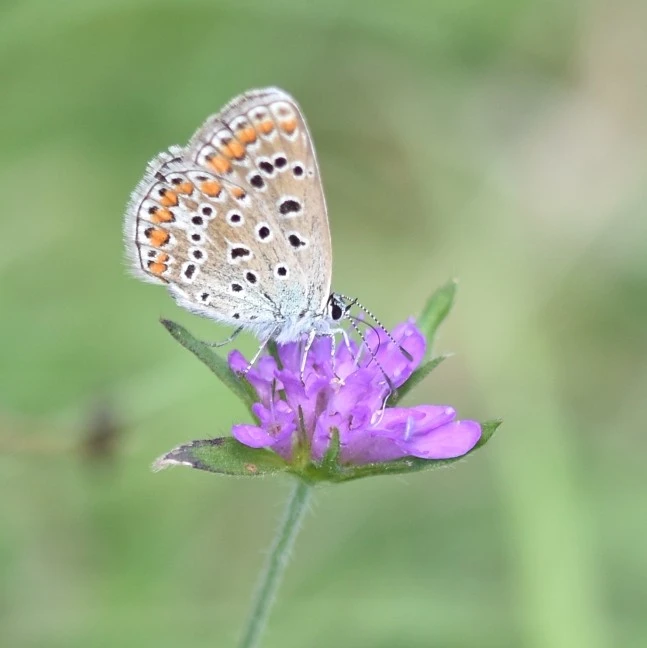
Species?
Polyommatus icarus
